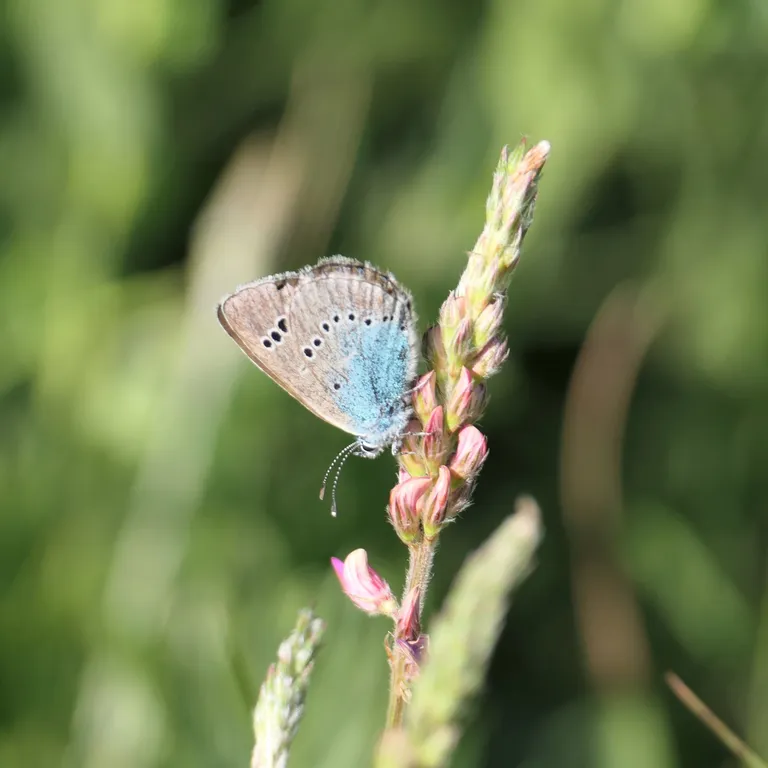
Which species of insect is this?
Glaucopsyche alexis
